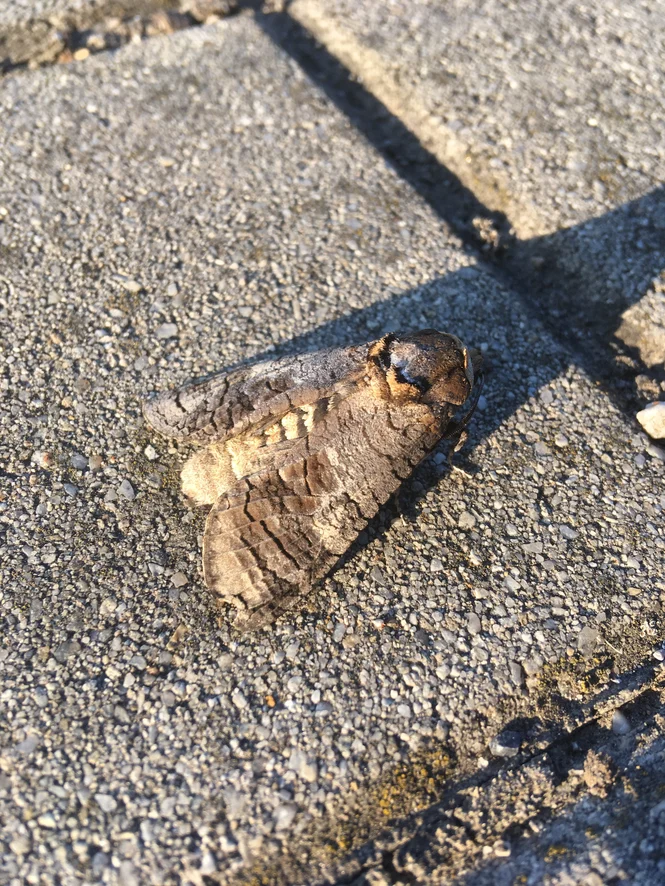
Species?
Cossus cossus
